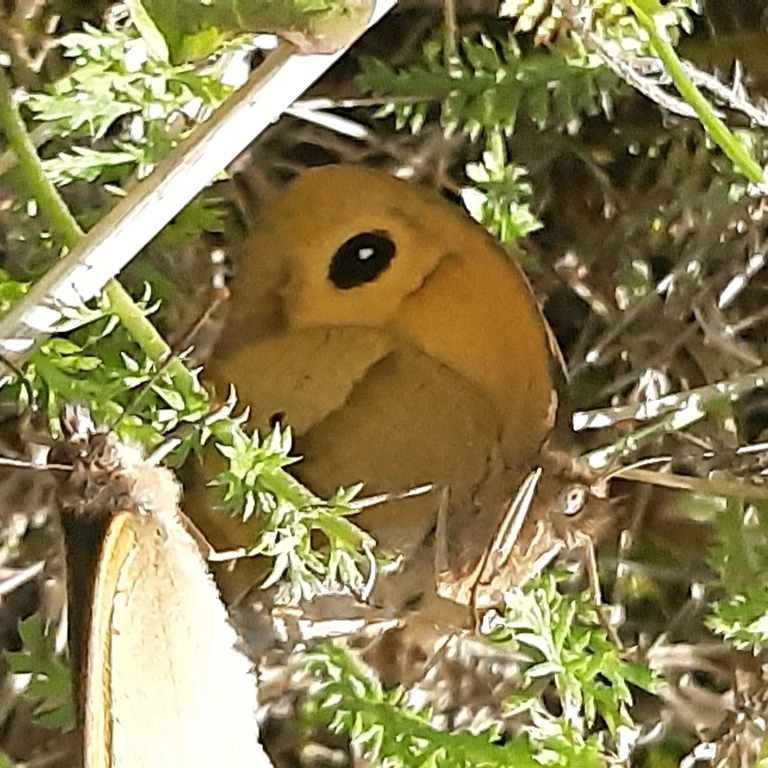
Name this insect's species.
Maniola jurtina
